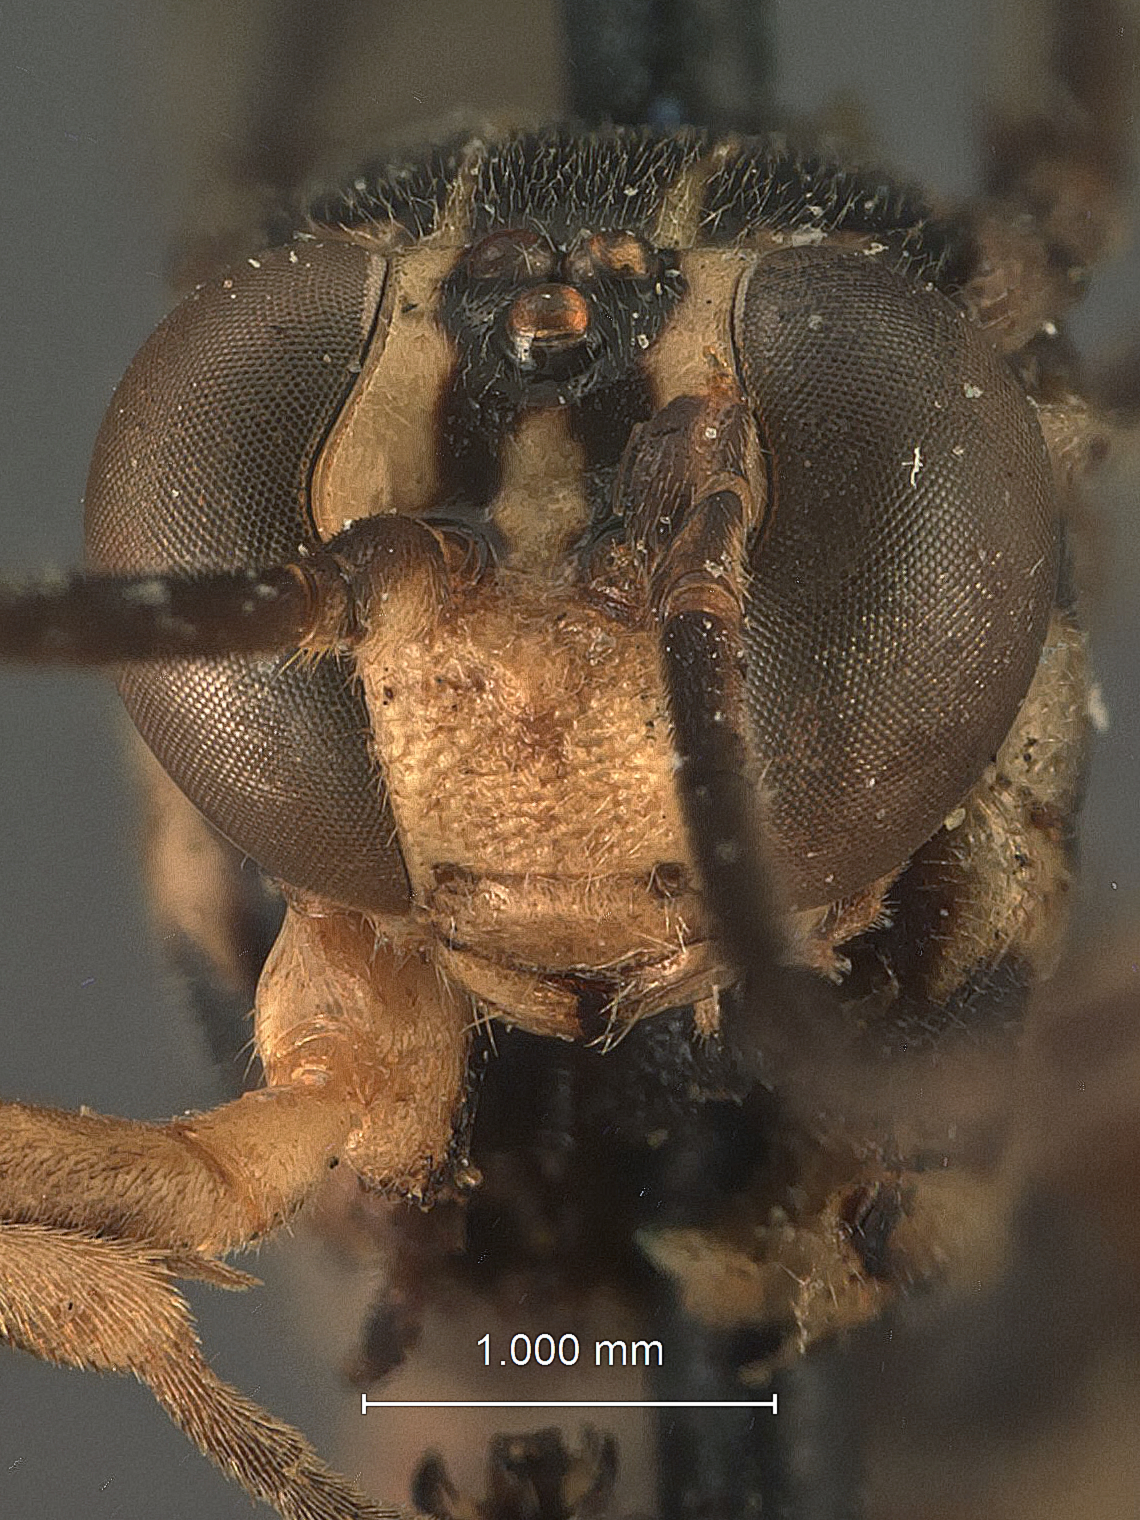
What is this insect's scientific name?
Theronia curticauda
